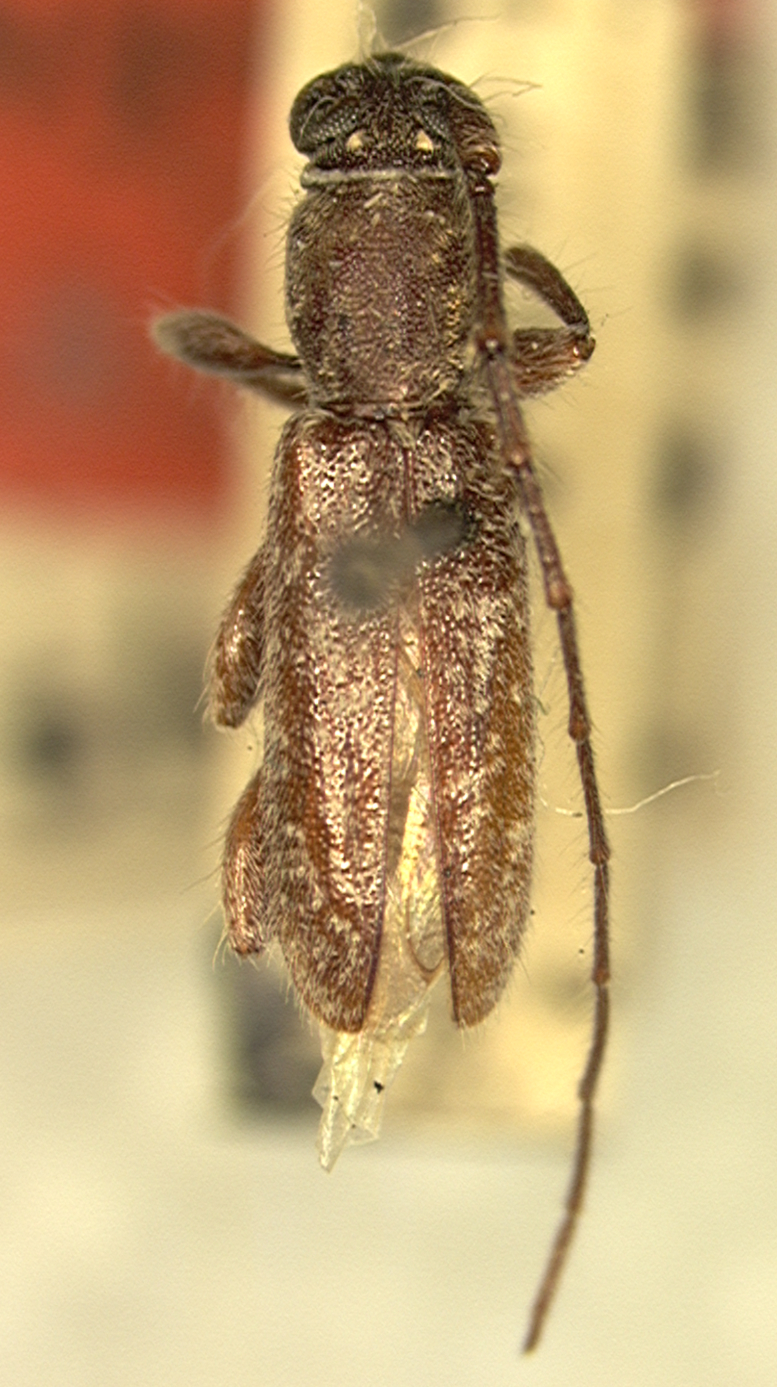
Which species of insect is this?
Trichophoroides dozieri (also Elaphidion dozieri)
